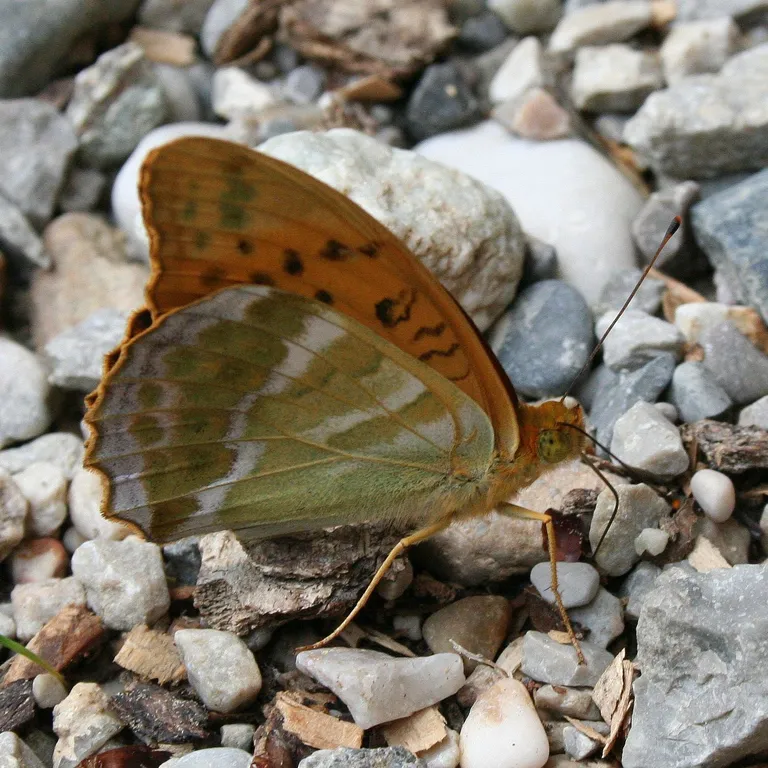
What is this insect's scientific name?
Argynnis paphia
